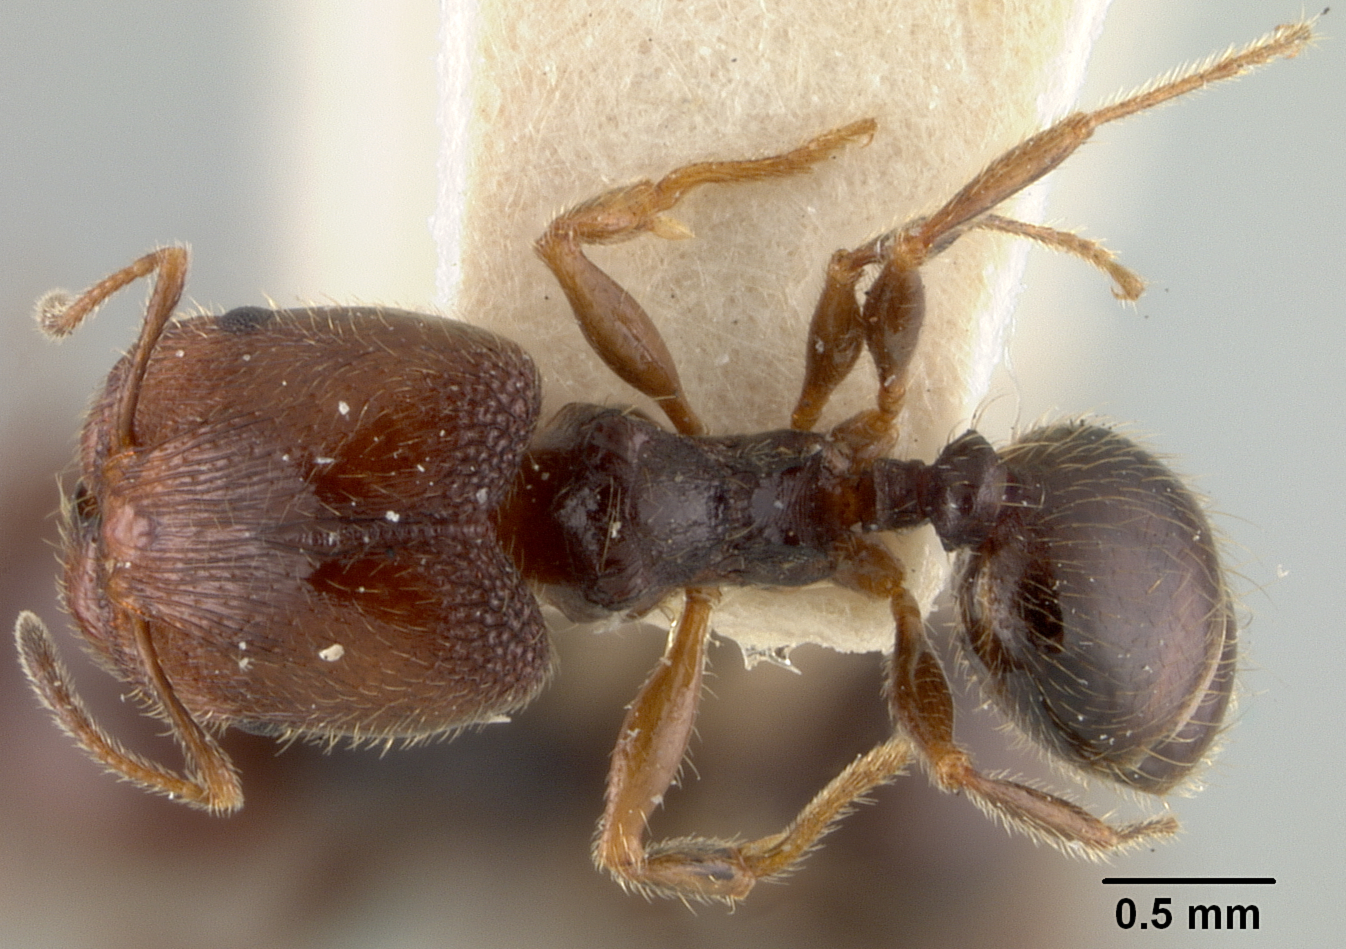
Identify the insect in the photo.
Pheidole pilifera
